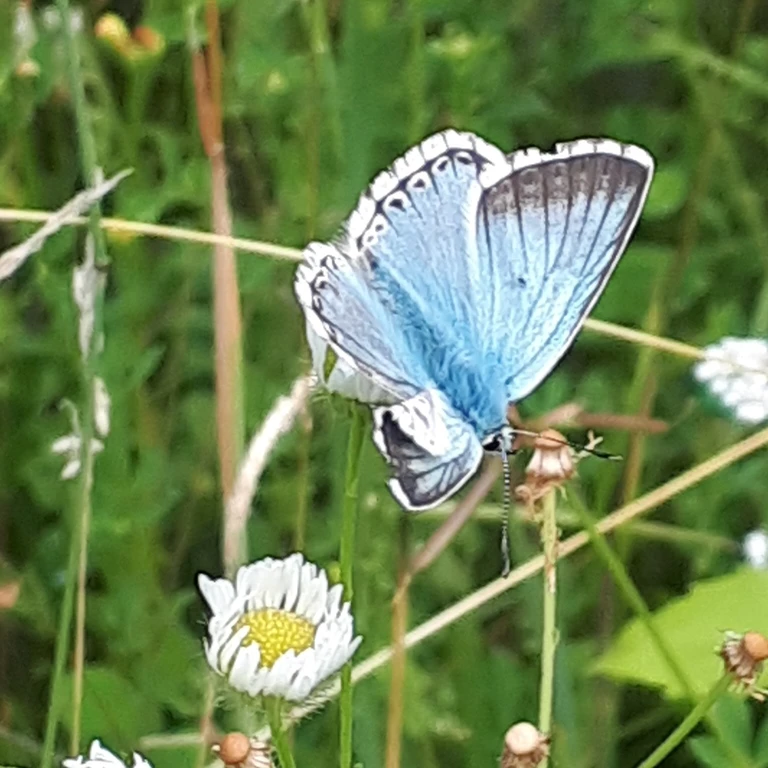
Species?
Lysandra coridon
